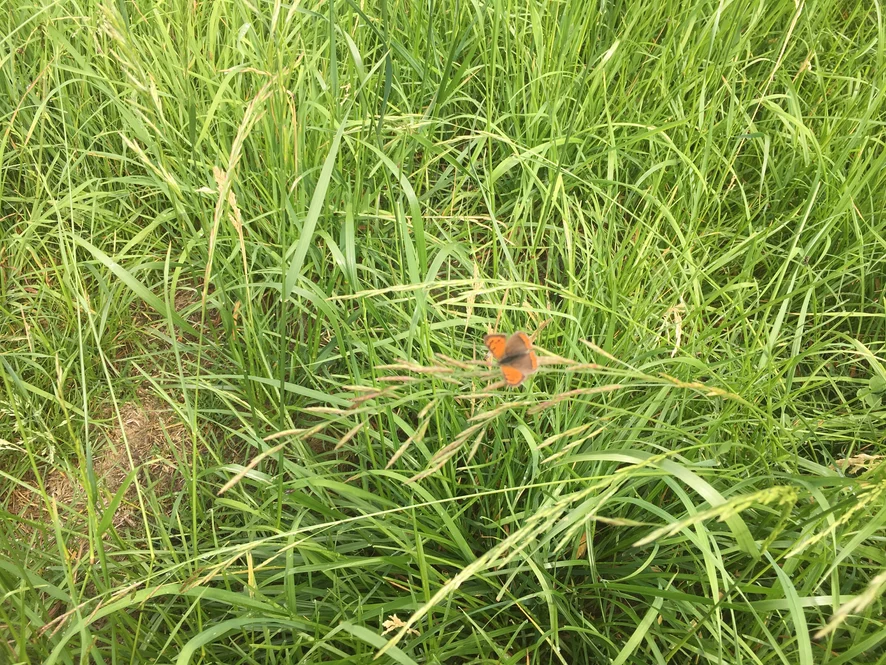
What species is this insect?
Lycaena phlaeas
